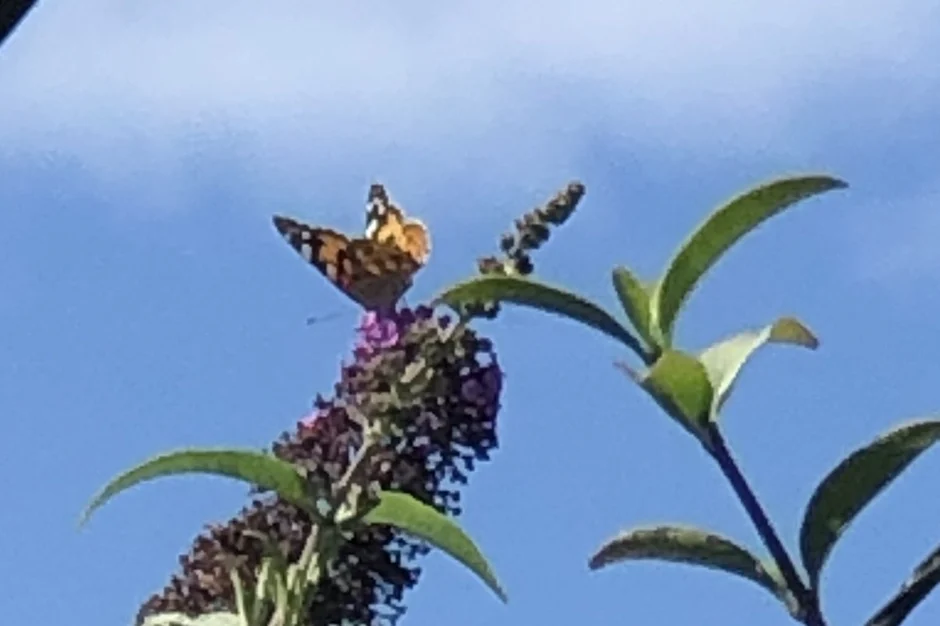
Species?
Vanessa cardui
